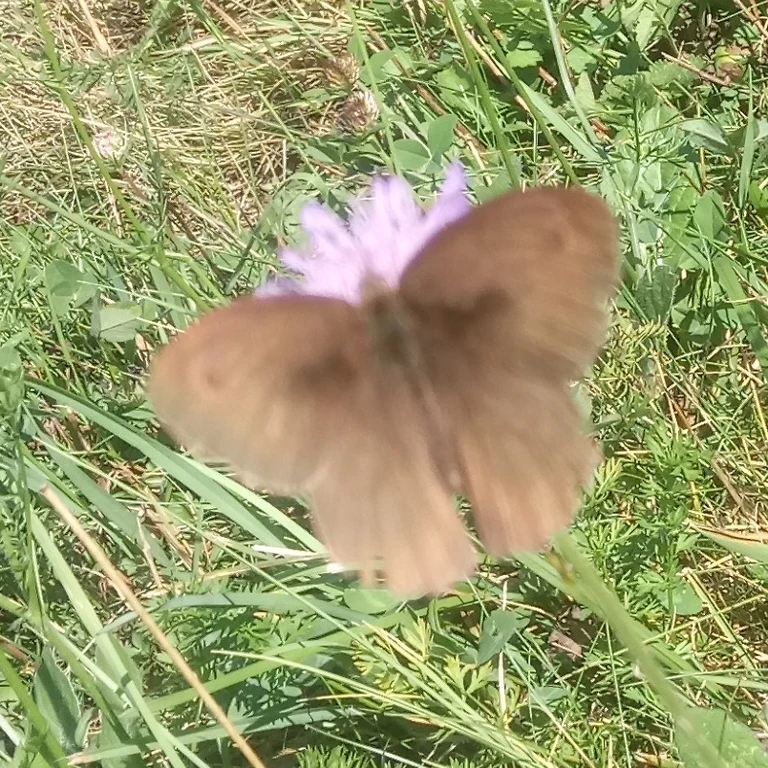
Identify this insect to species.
Maniola jurtina
